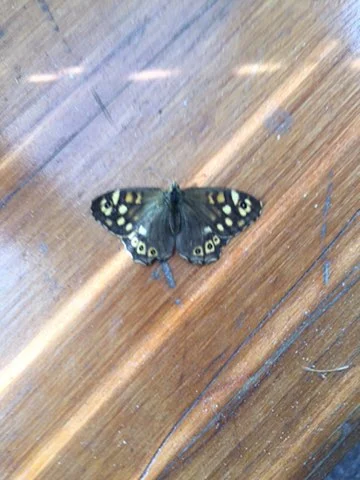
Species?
Pararge aegeria
